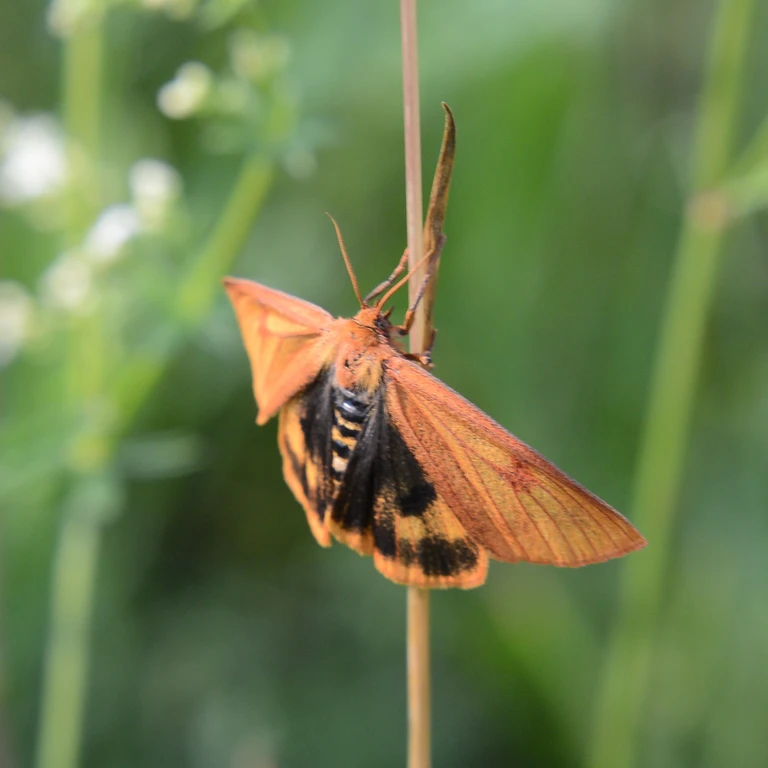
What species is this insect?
Diacrisia sannio
